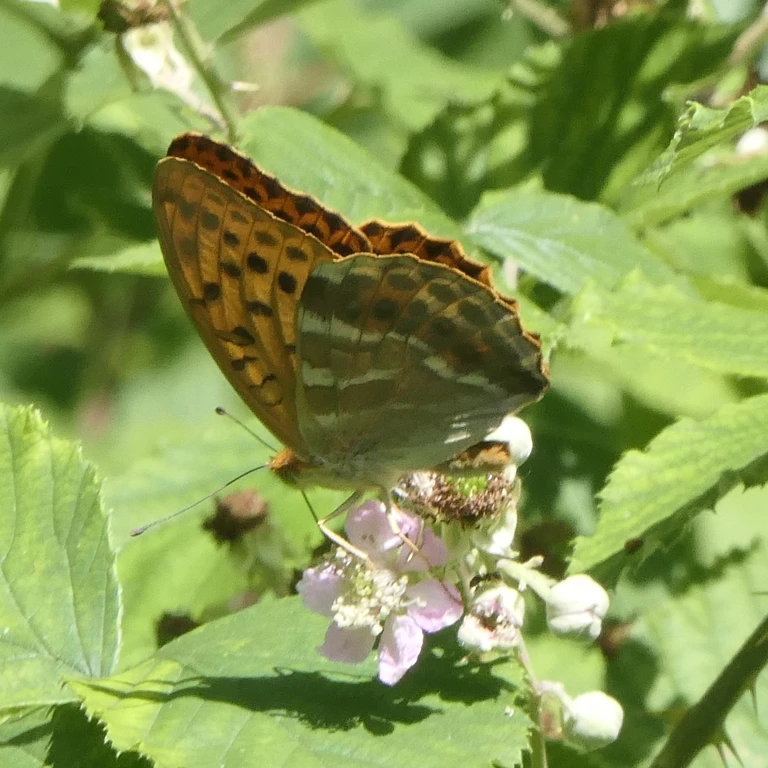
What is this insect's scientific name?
Argynnis paphia
